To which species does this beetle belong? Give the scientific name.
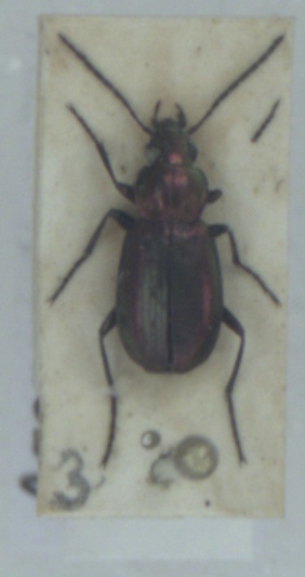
Agonum ericeti
